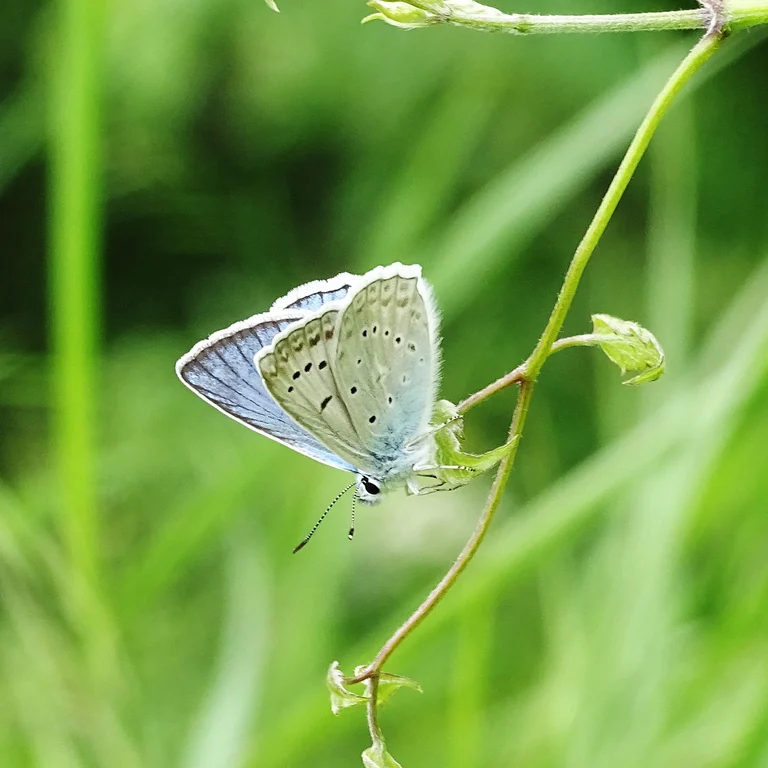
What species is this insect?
Polyommatus daphnis
